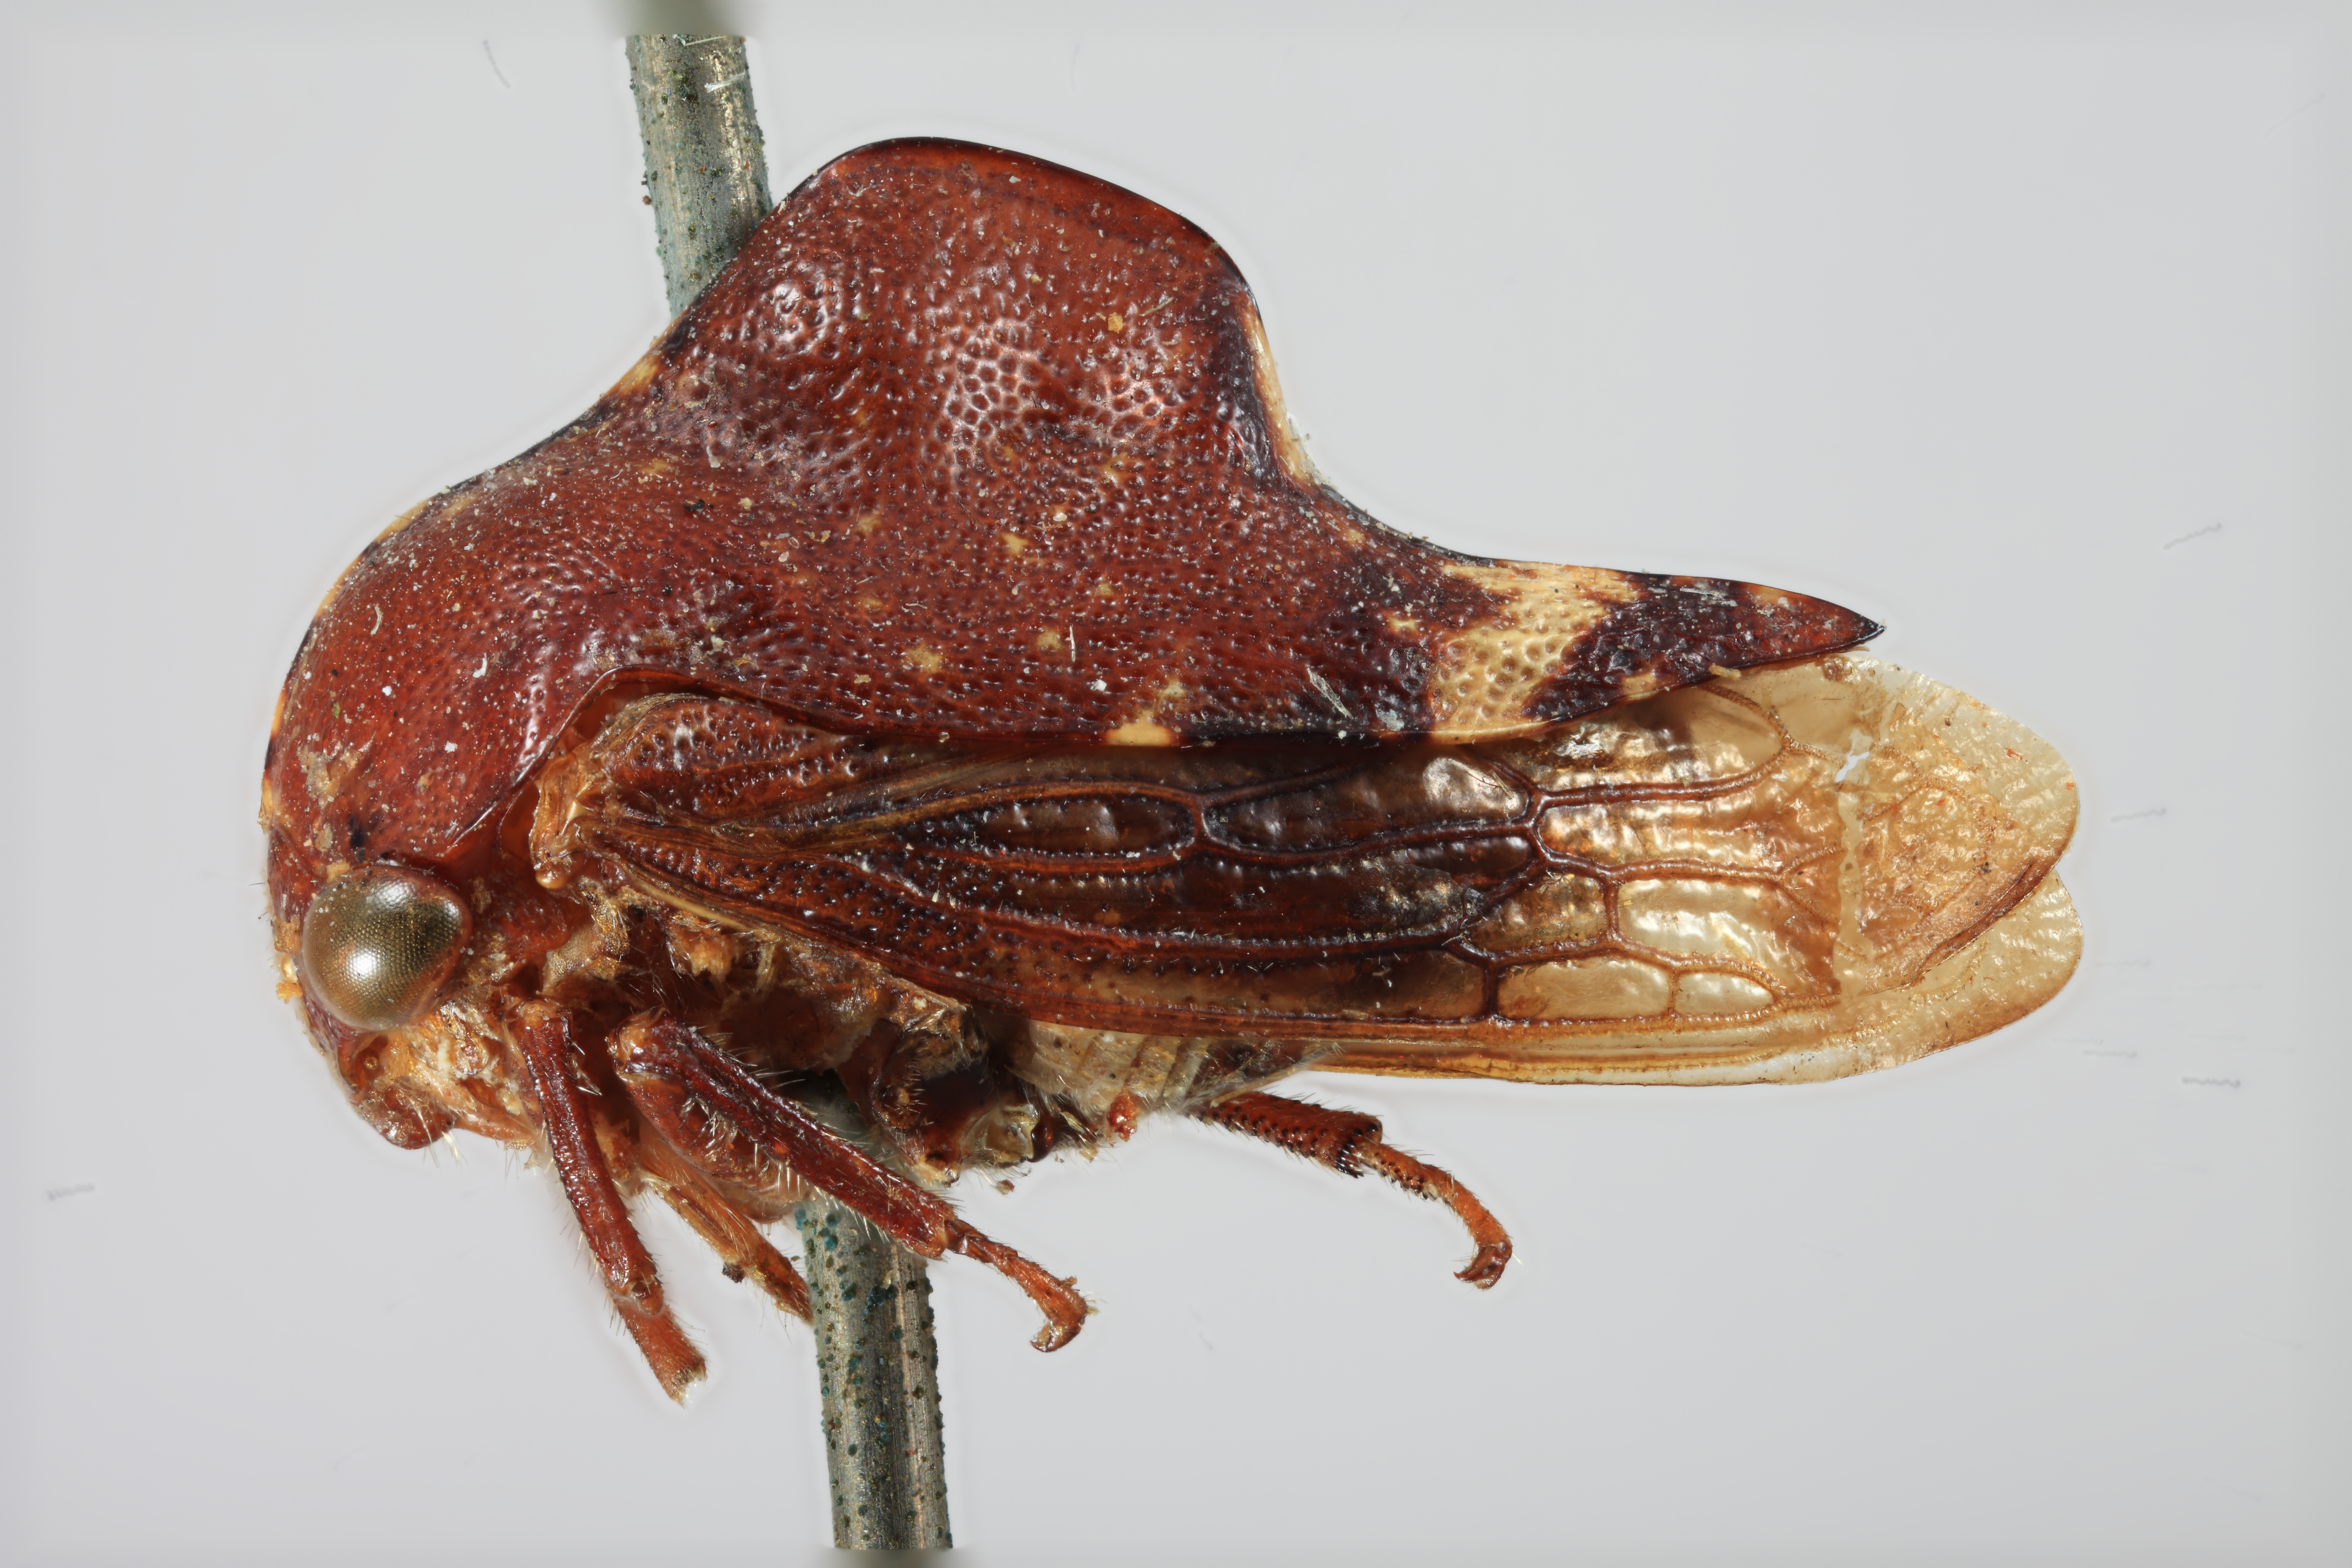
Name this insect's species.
Telamona compacta
